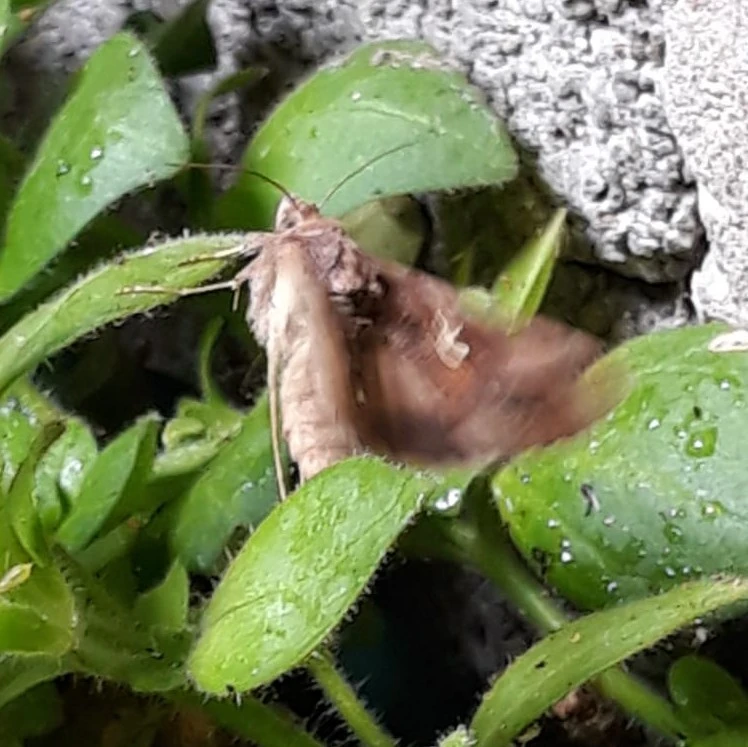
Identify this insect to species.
Autographa gamma
